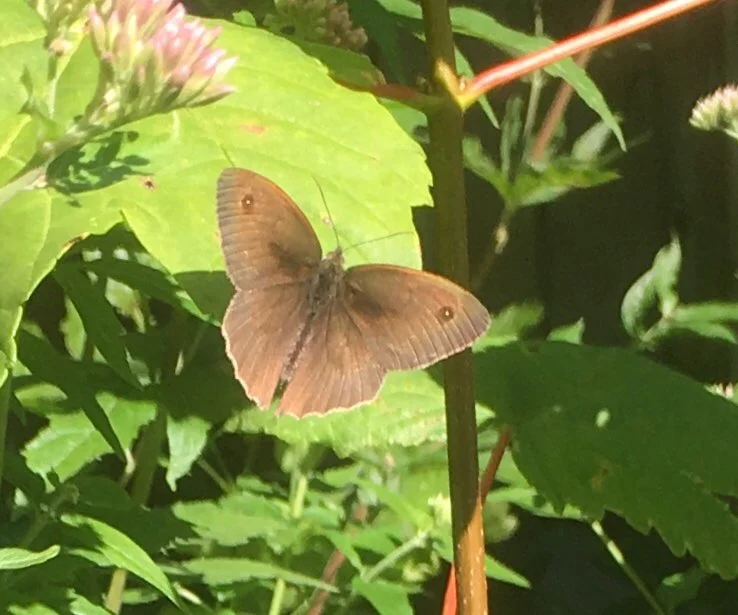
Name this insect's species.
Maniola jurtina
